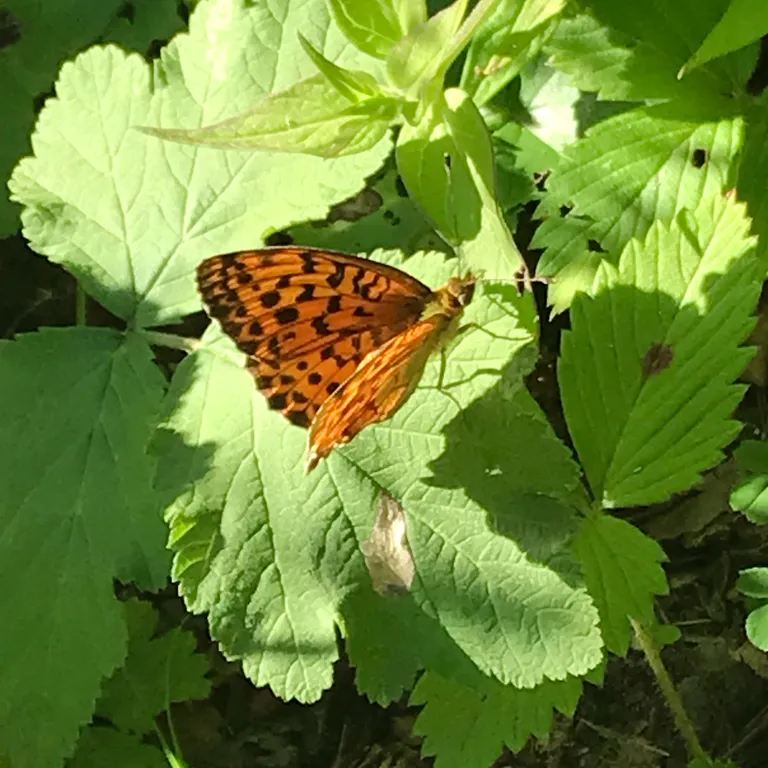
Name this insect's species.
Brenthis daphne
